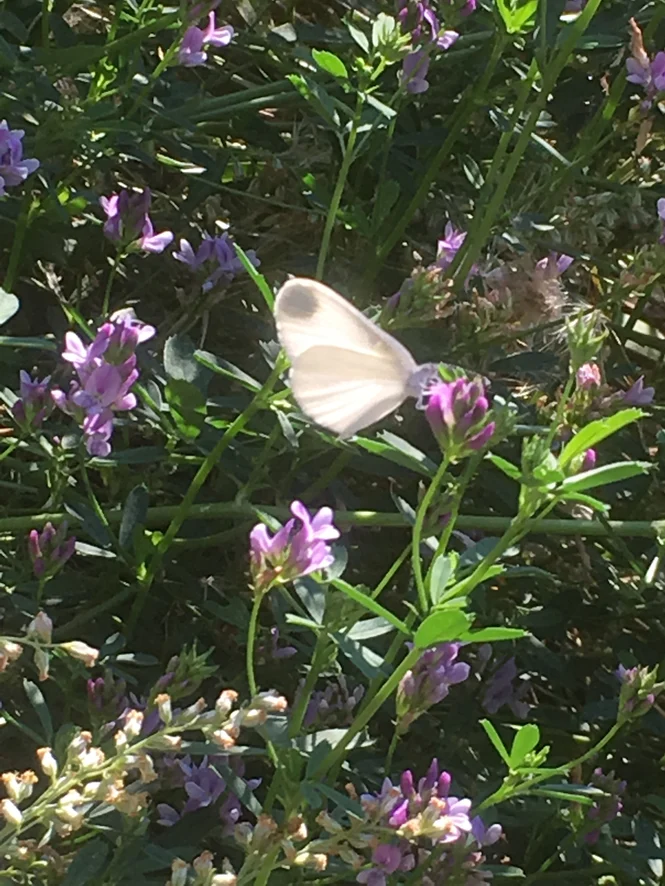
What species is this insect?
Leptidea sinapis/juvernica
